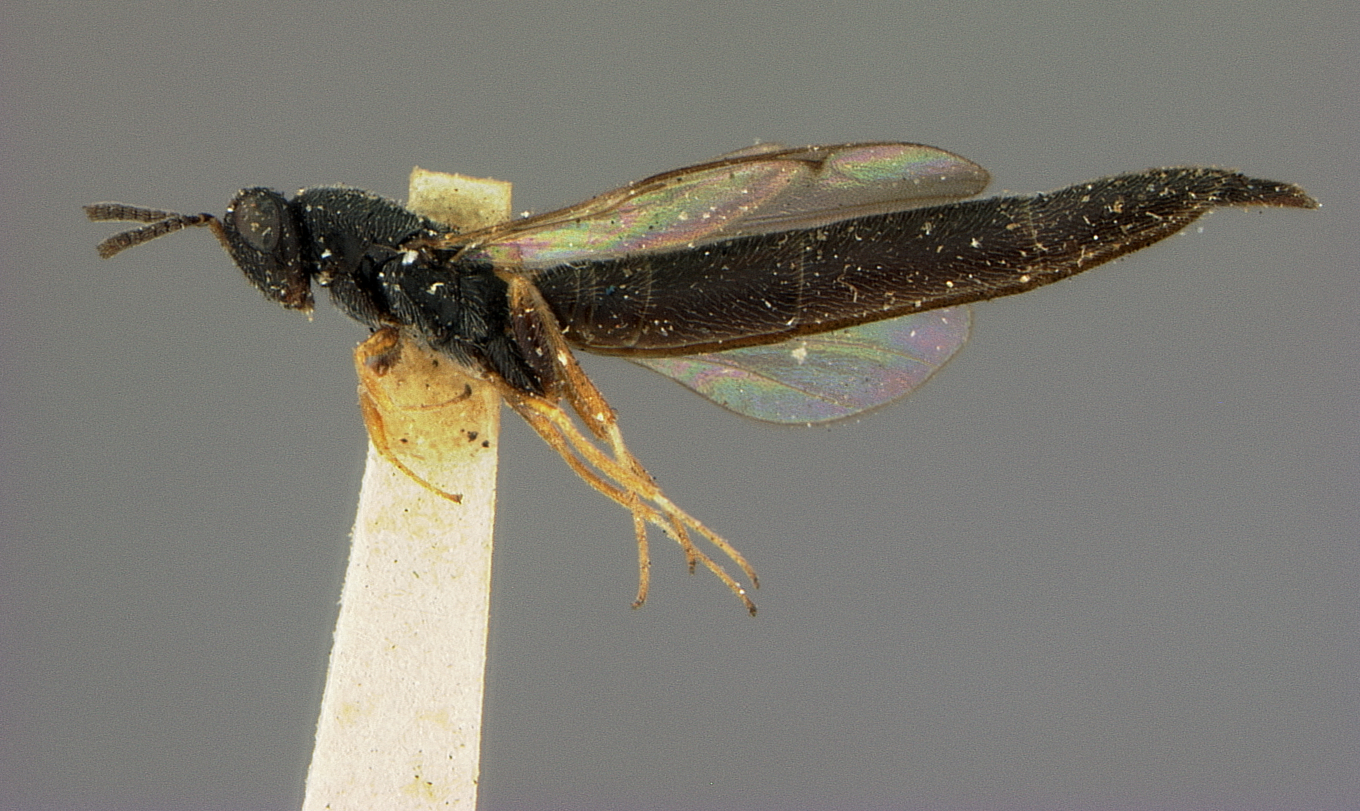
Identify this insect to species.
Rileya oecanthi
